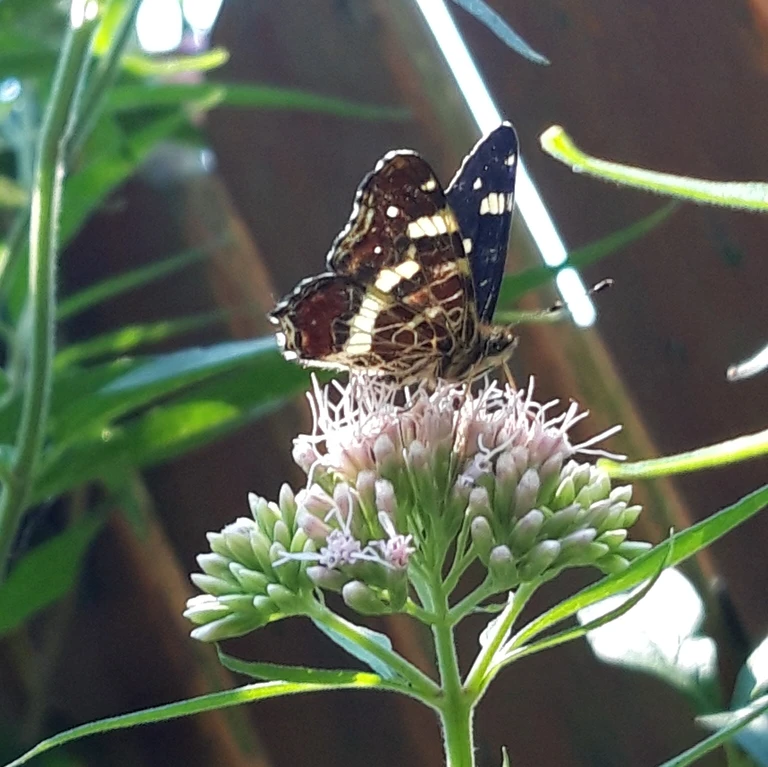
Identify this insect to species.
Araschnia levana
